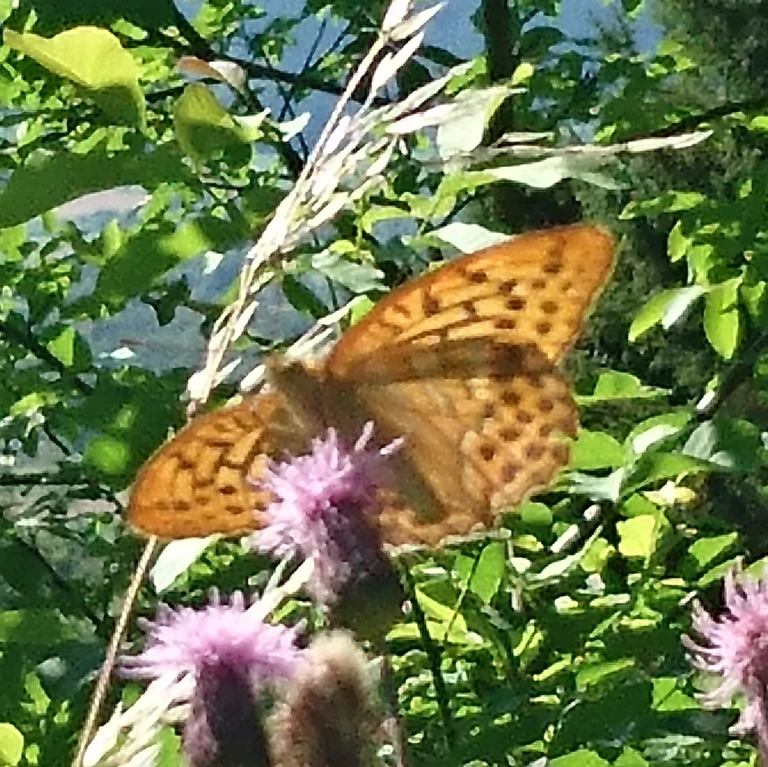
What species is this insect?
Argynnis paphia
